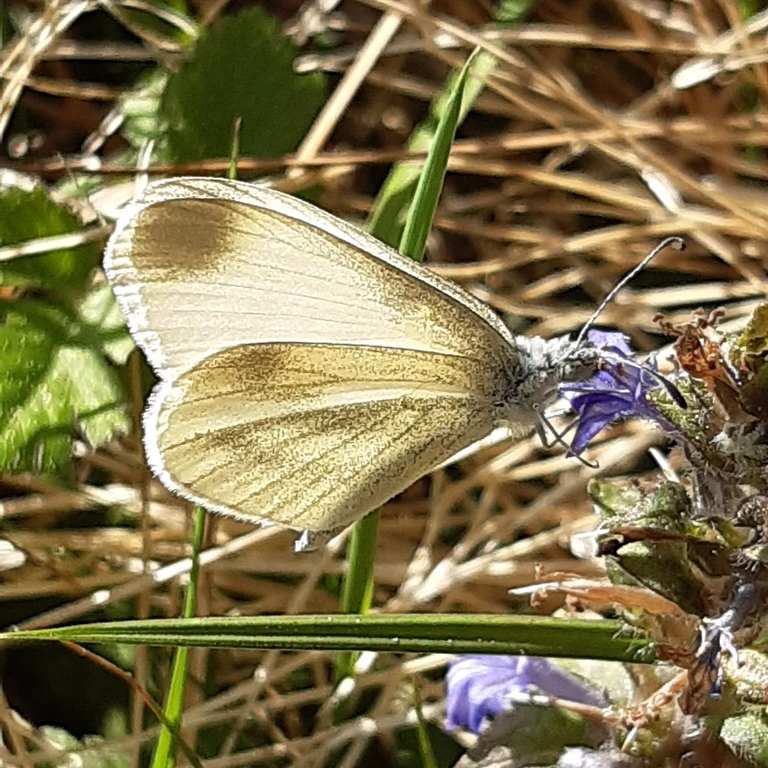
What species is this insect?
Leptidea sinapis/juvernica
